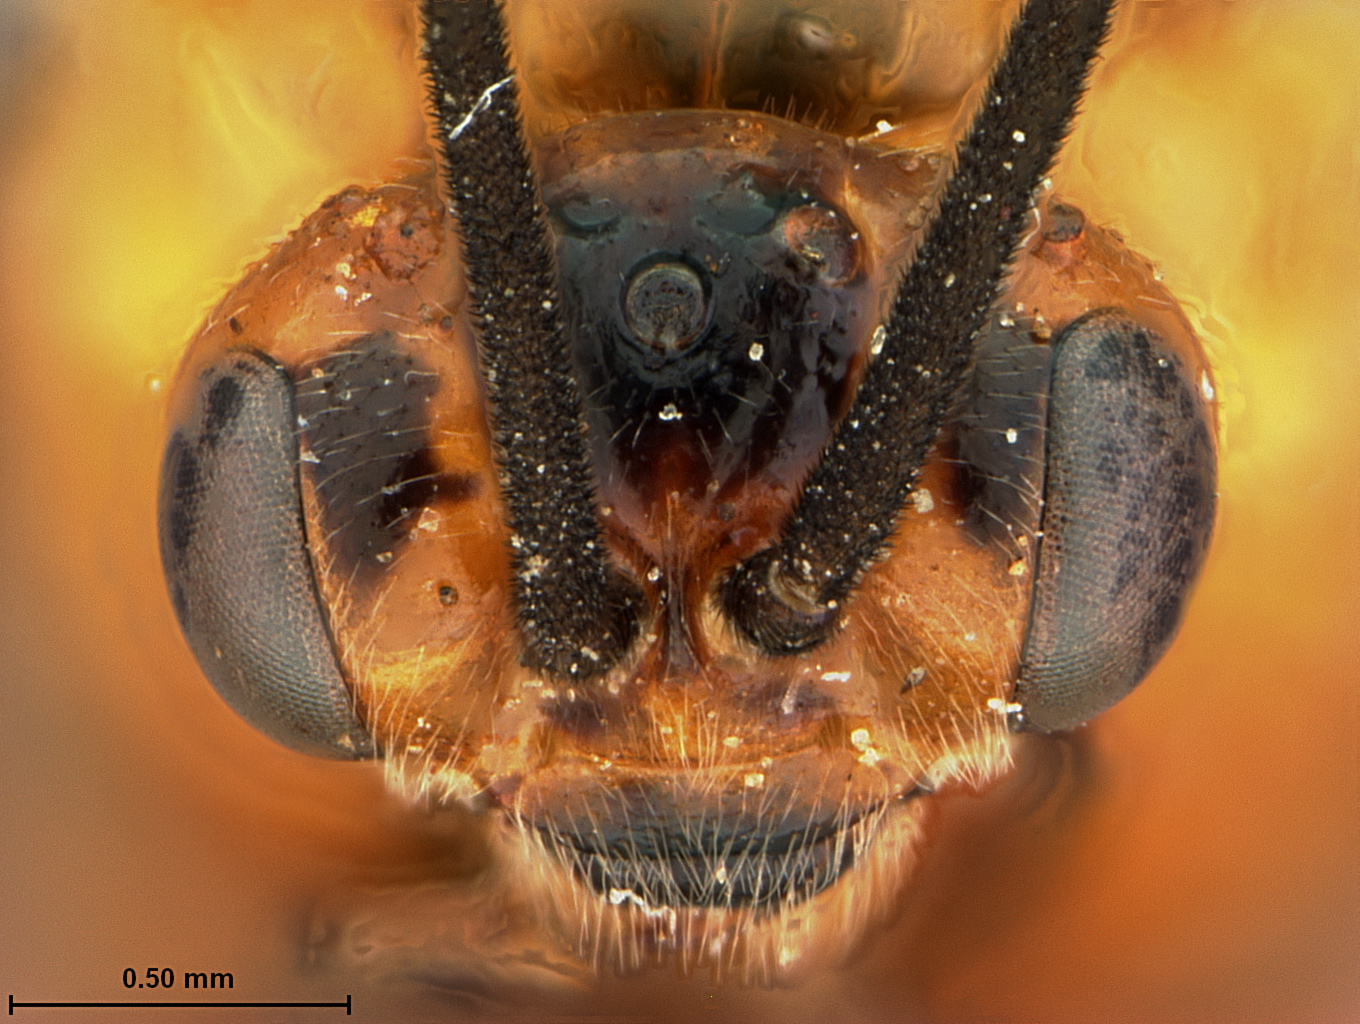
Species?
Sphacophilus crenus
